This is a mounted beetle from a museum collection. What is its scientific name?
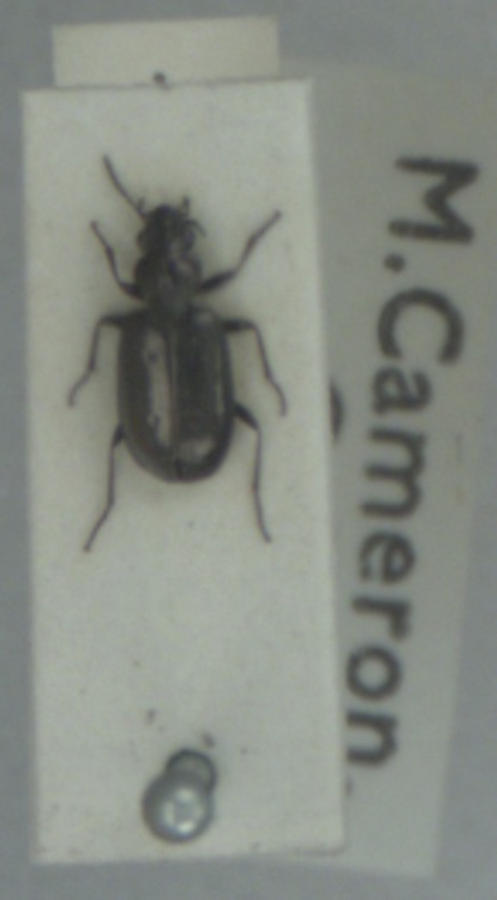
Bembidion bipunctatum
